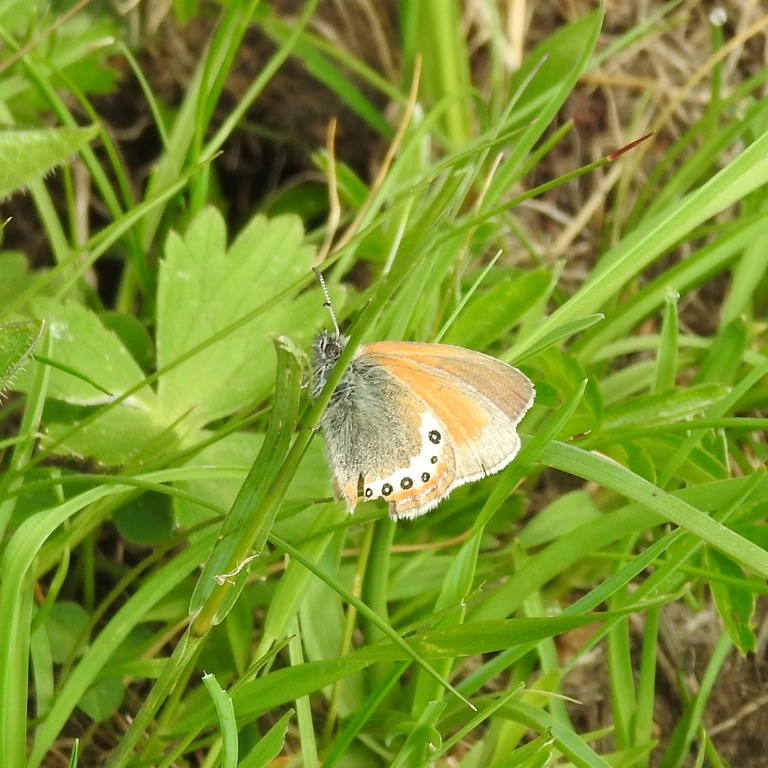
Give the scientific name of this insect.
Coenonympha gardetta
